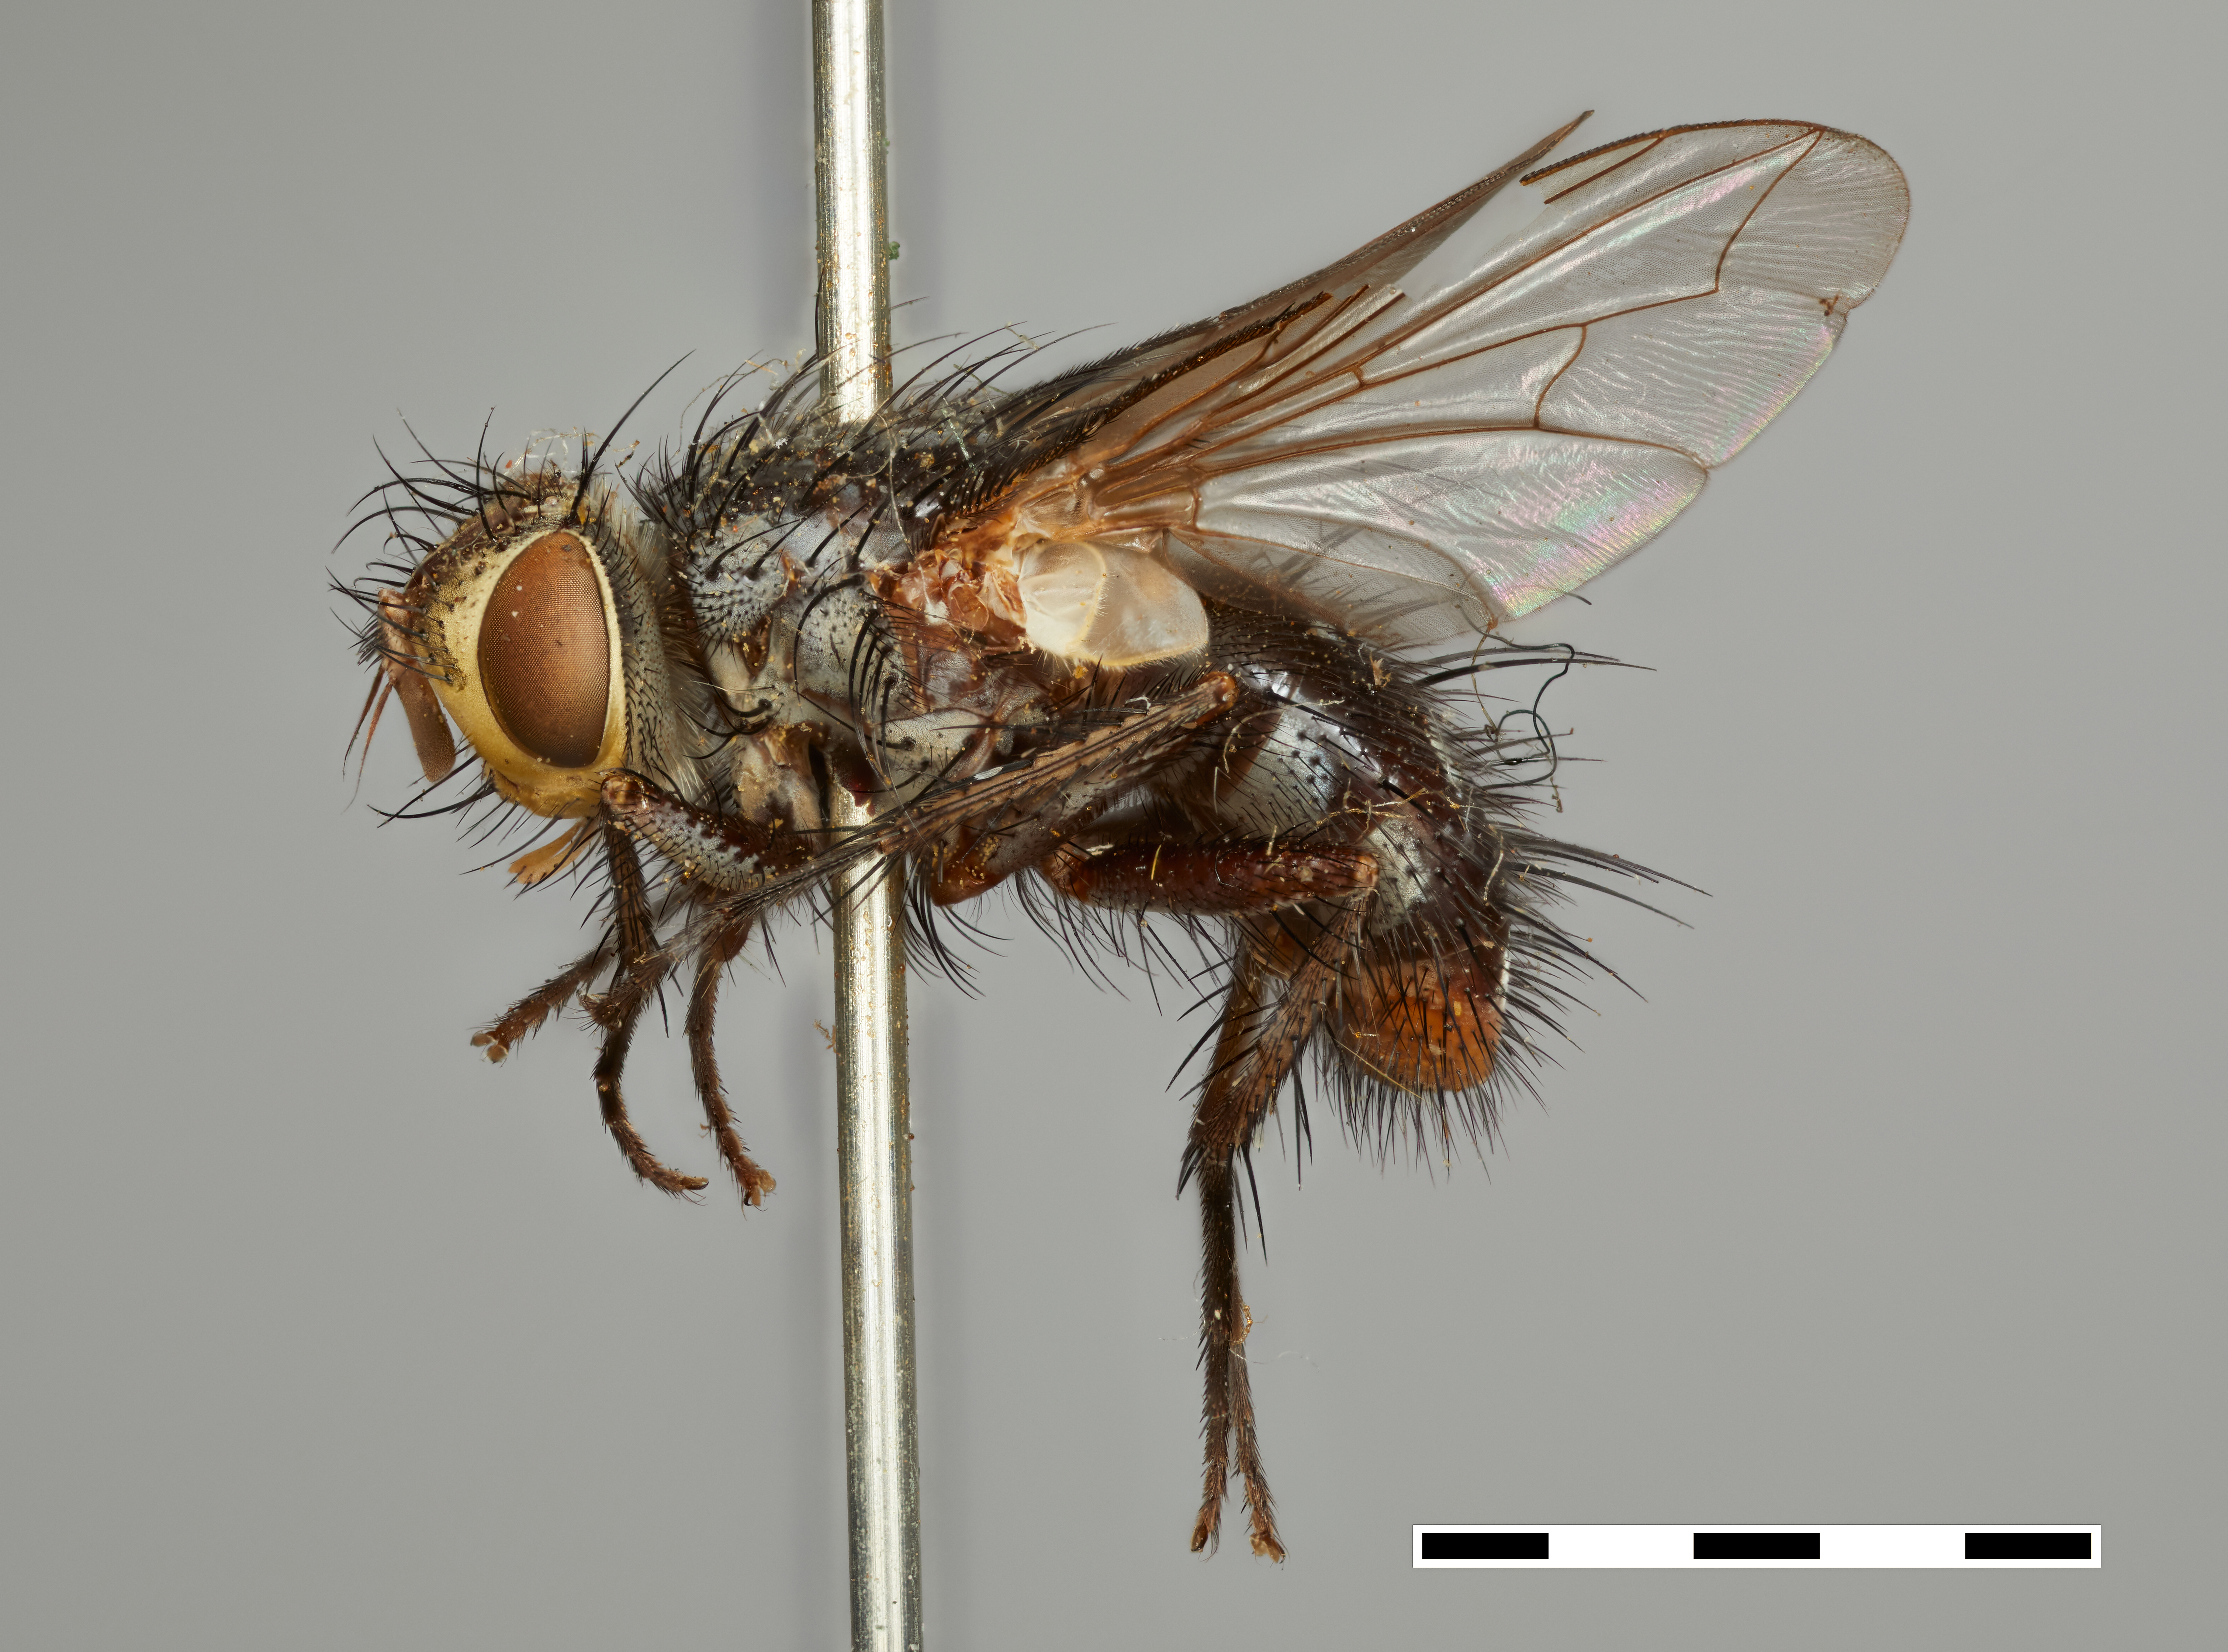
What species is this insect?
Masicera aurifrons
